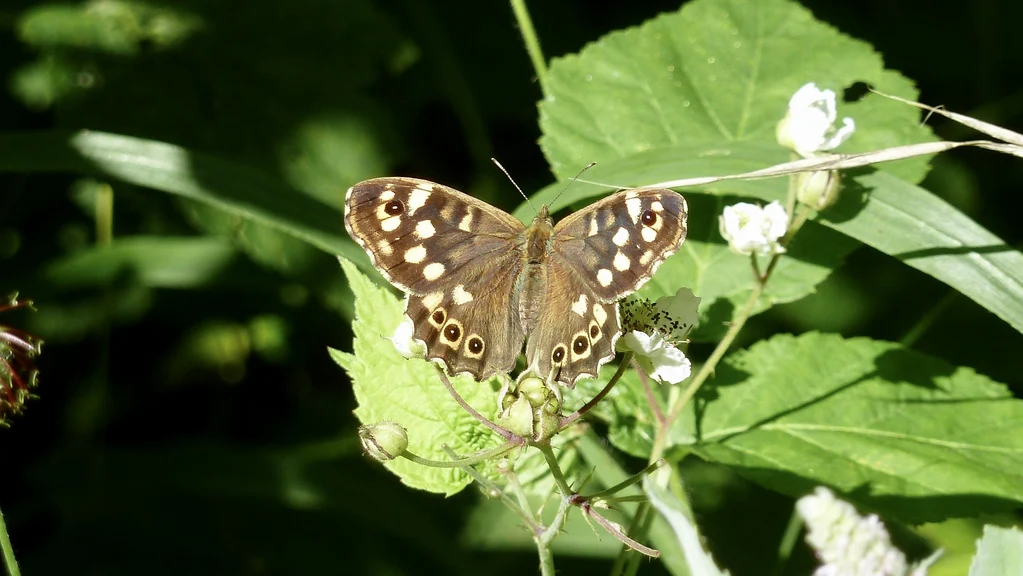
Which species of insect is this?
Pararge aegeria
